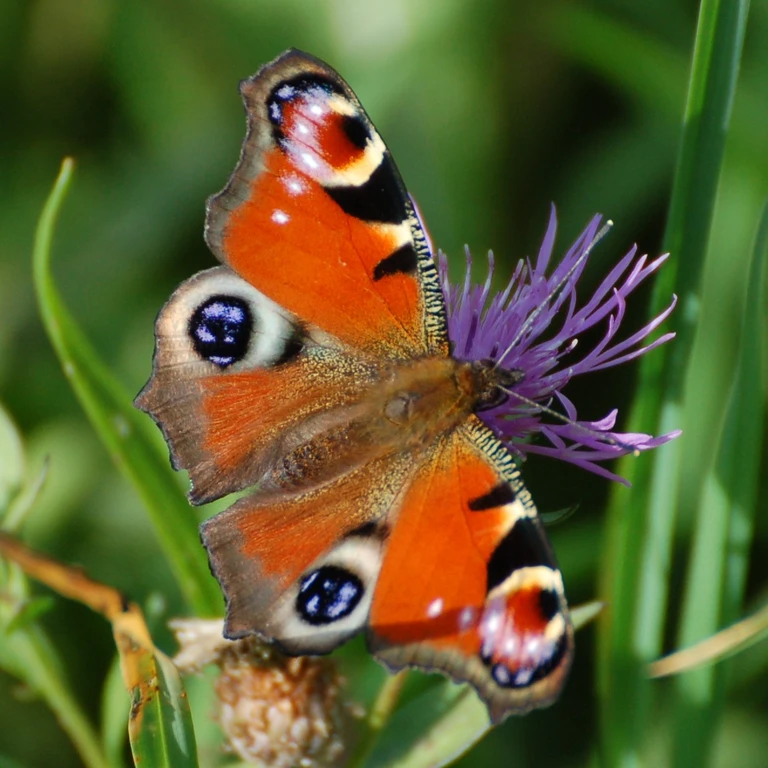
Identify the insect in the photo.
Aglais io
